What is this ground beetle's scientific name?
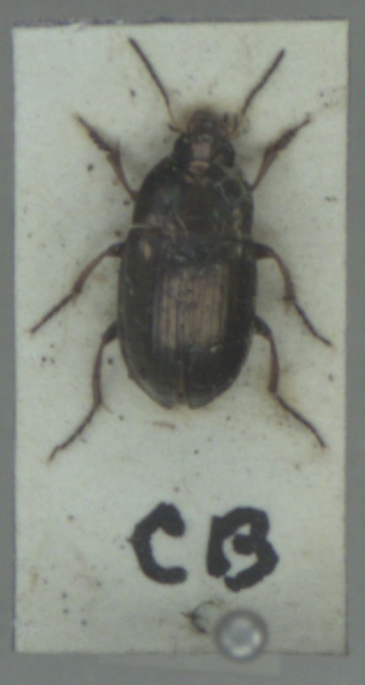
Amara aenea
